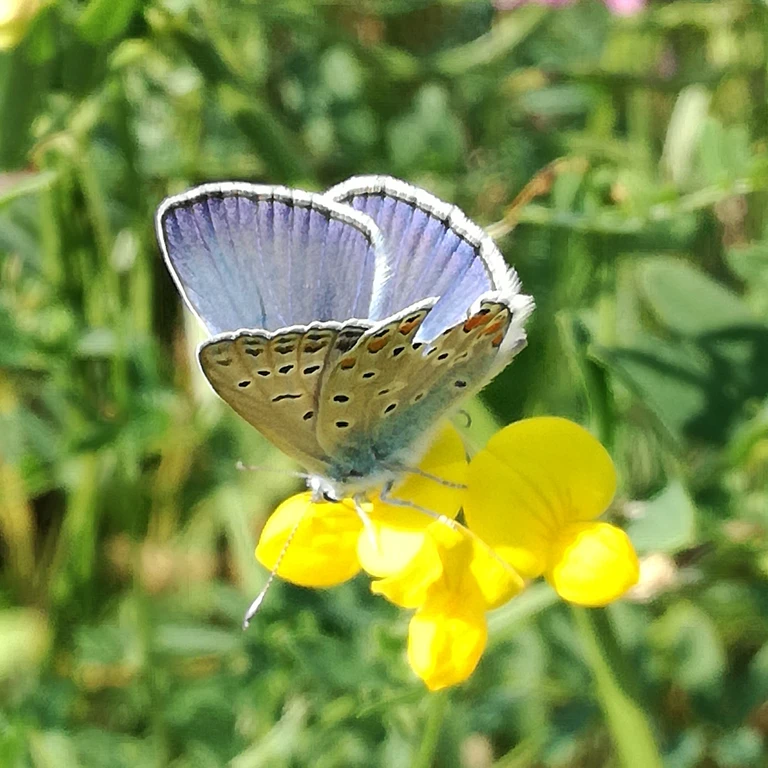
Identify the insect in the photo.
Polyommatus icarus
